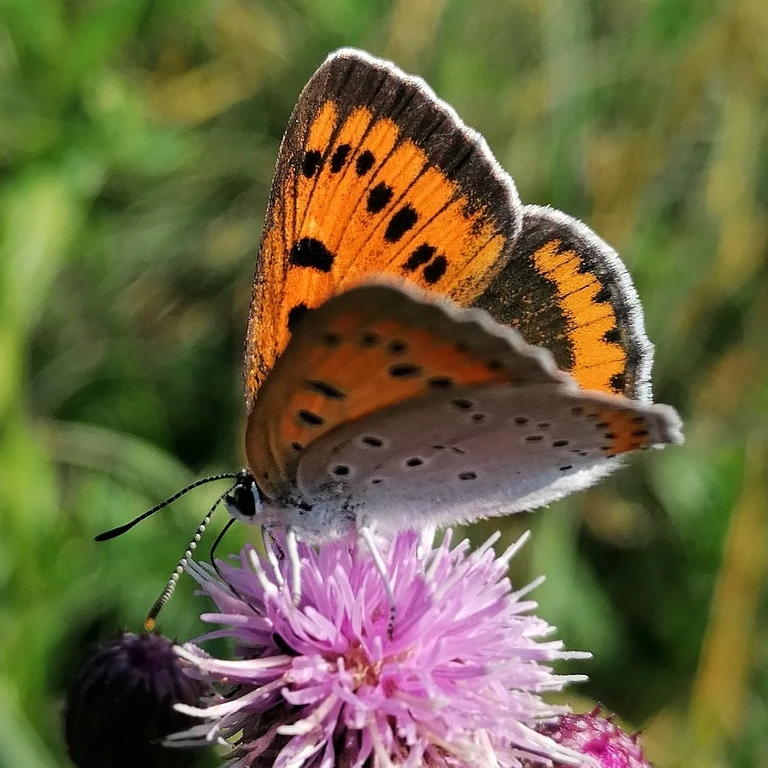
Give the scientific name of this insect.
Lycaena dispar
